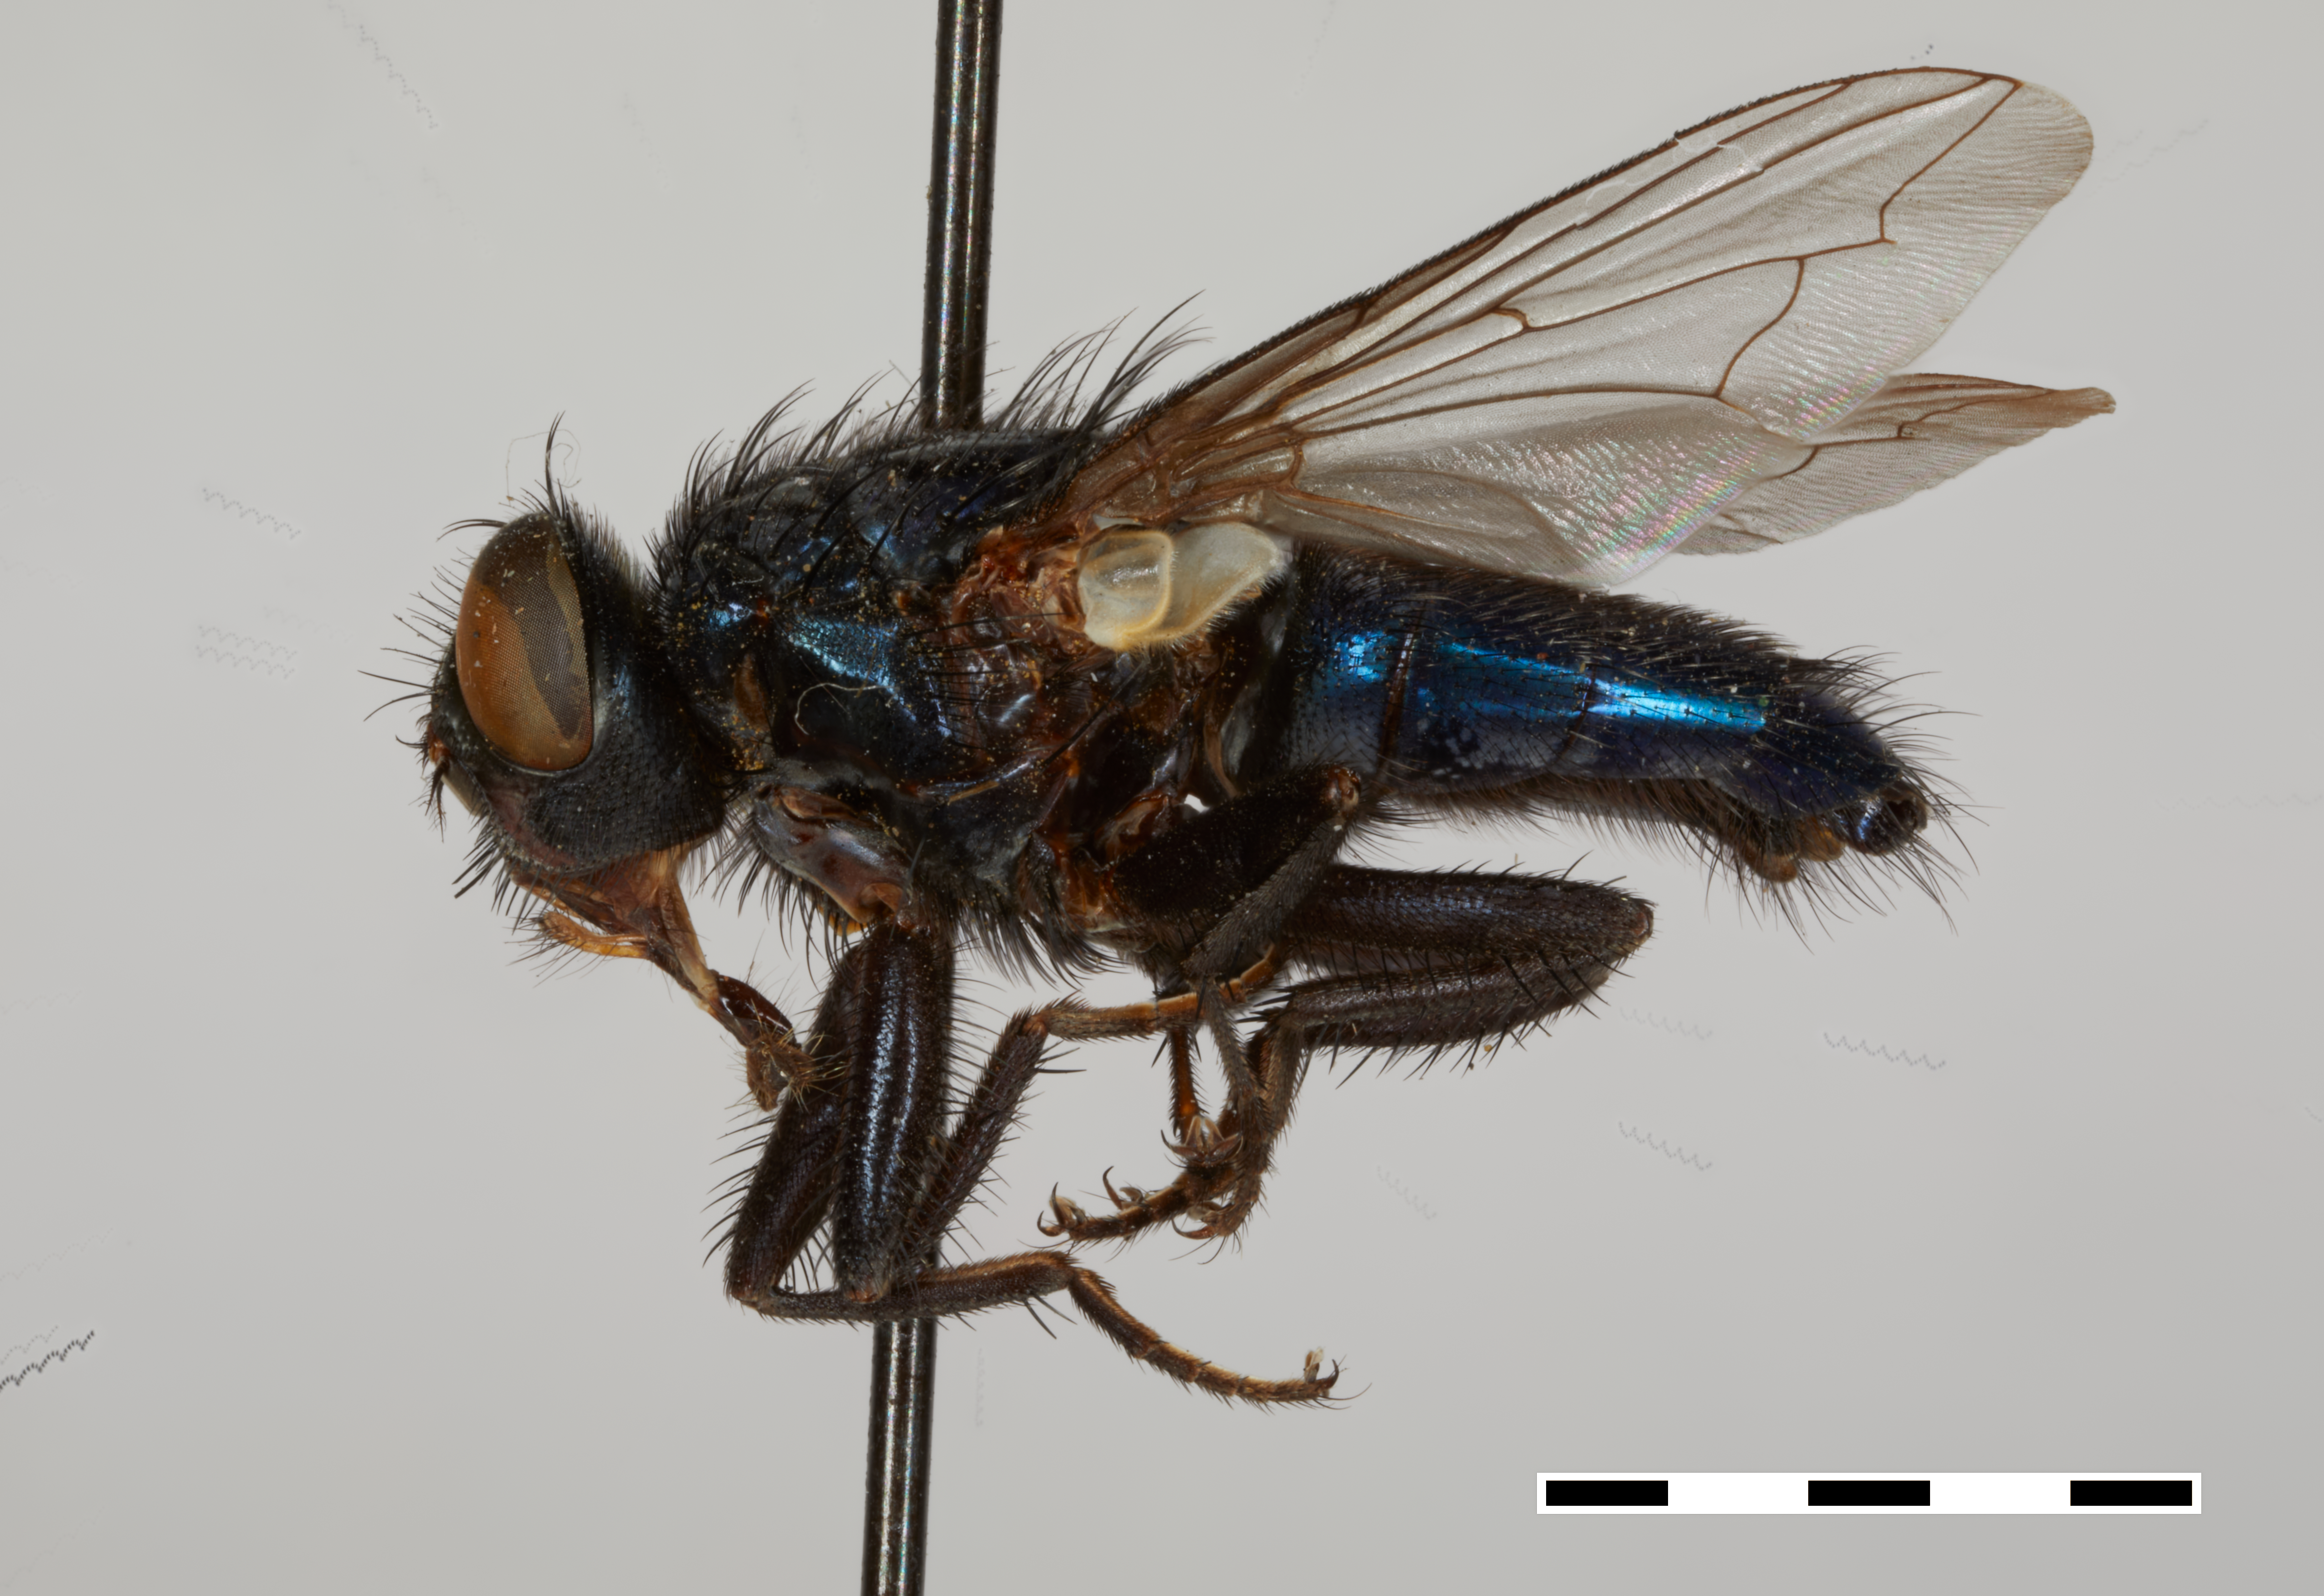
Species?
Apaulina basingeri
